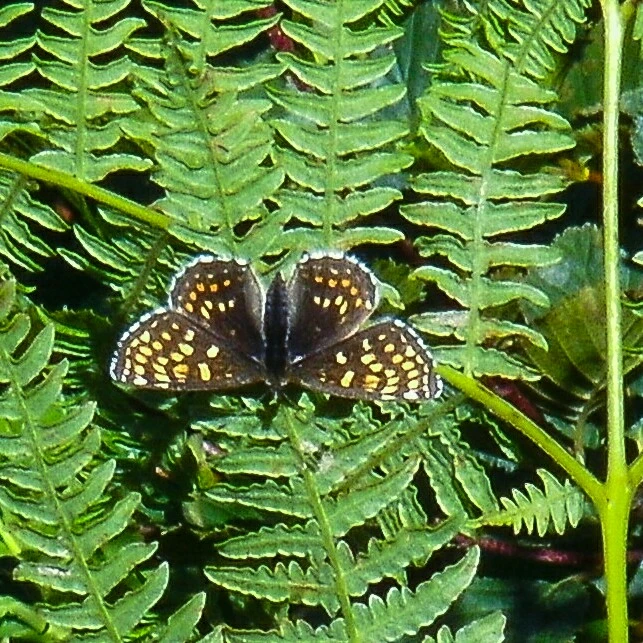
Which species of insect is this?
Melitaea diamina
